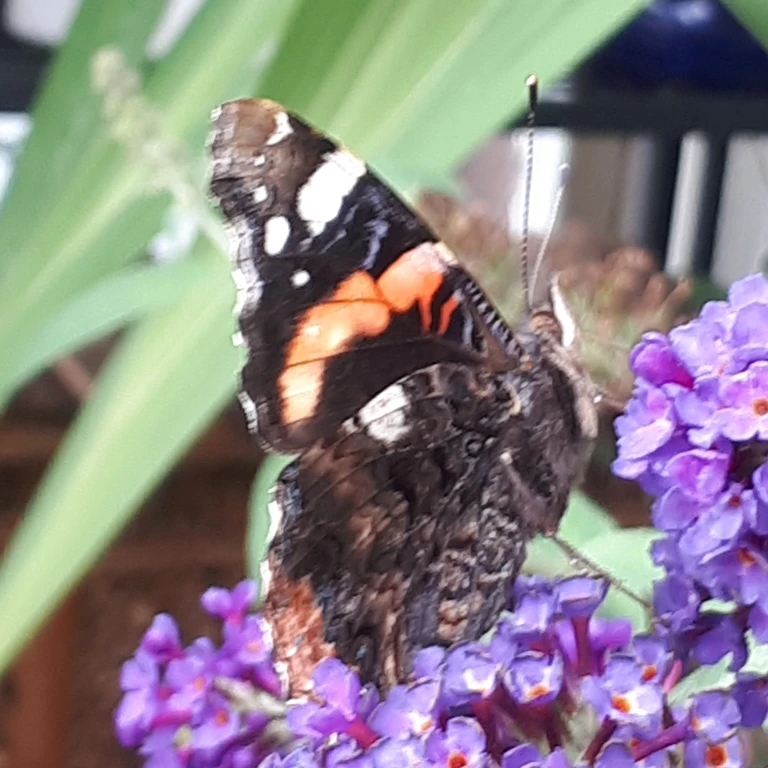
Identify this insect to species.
Vanessa atalanta
